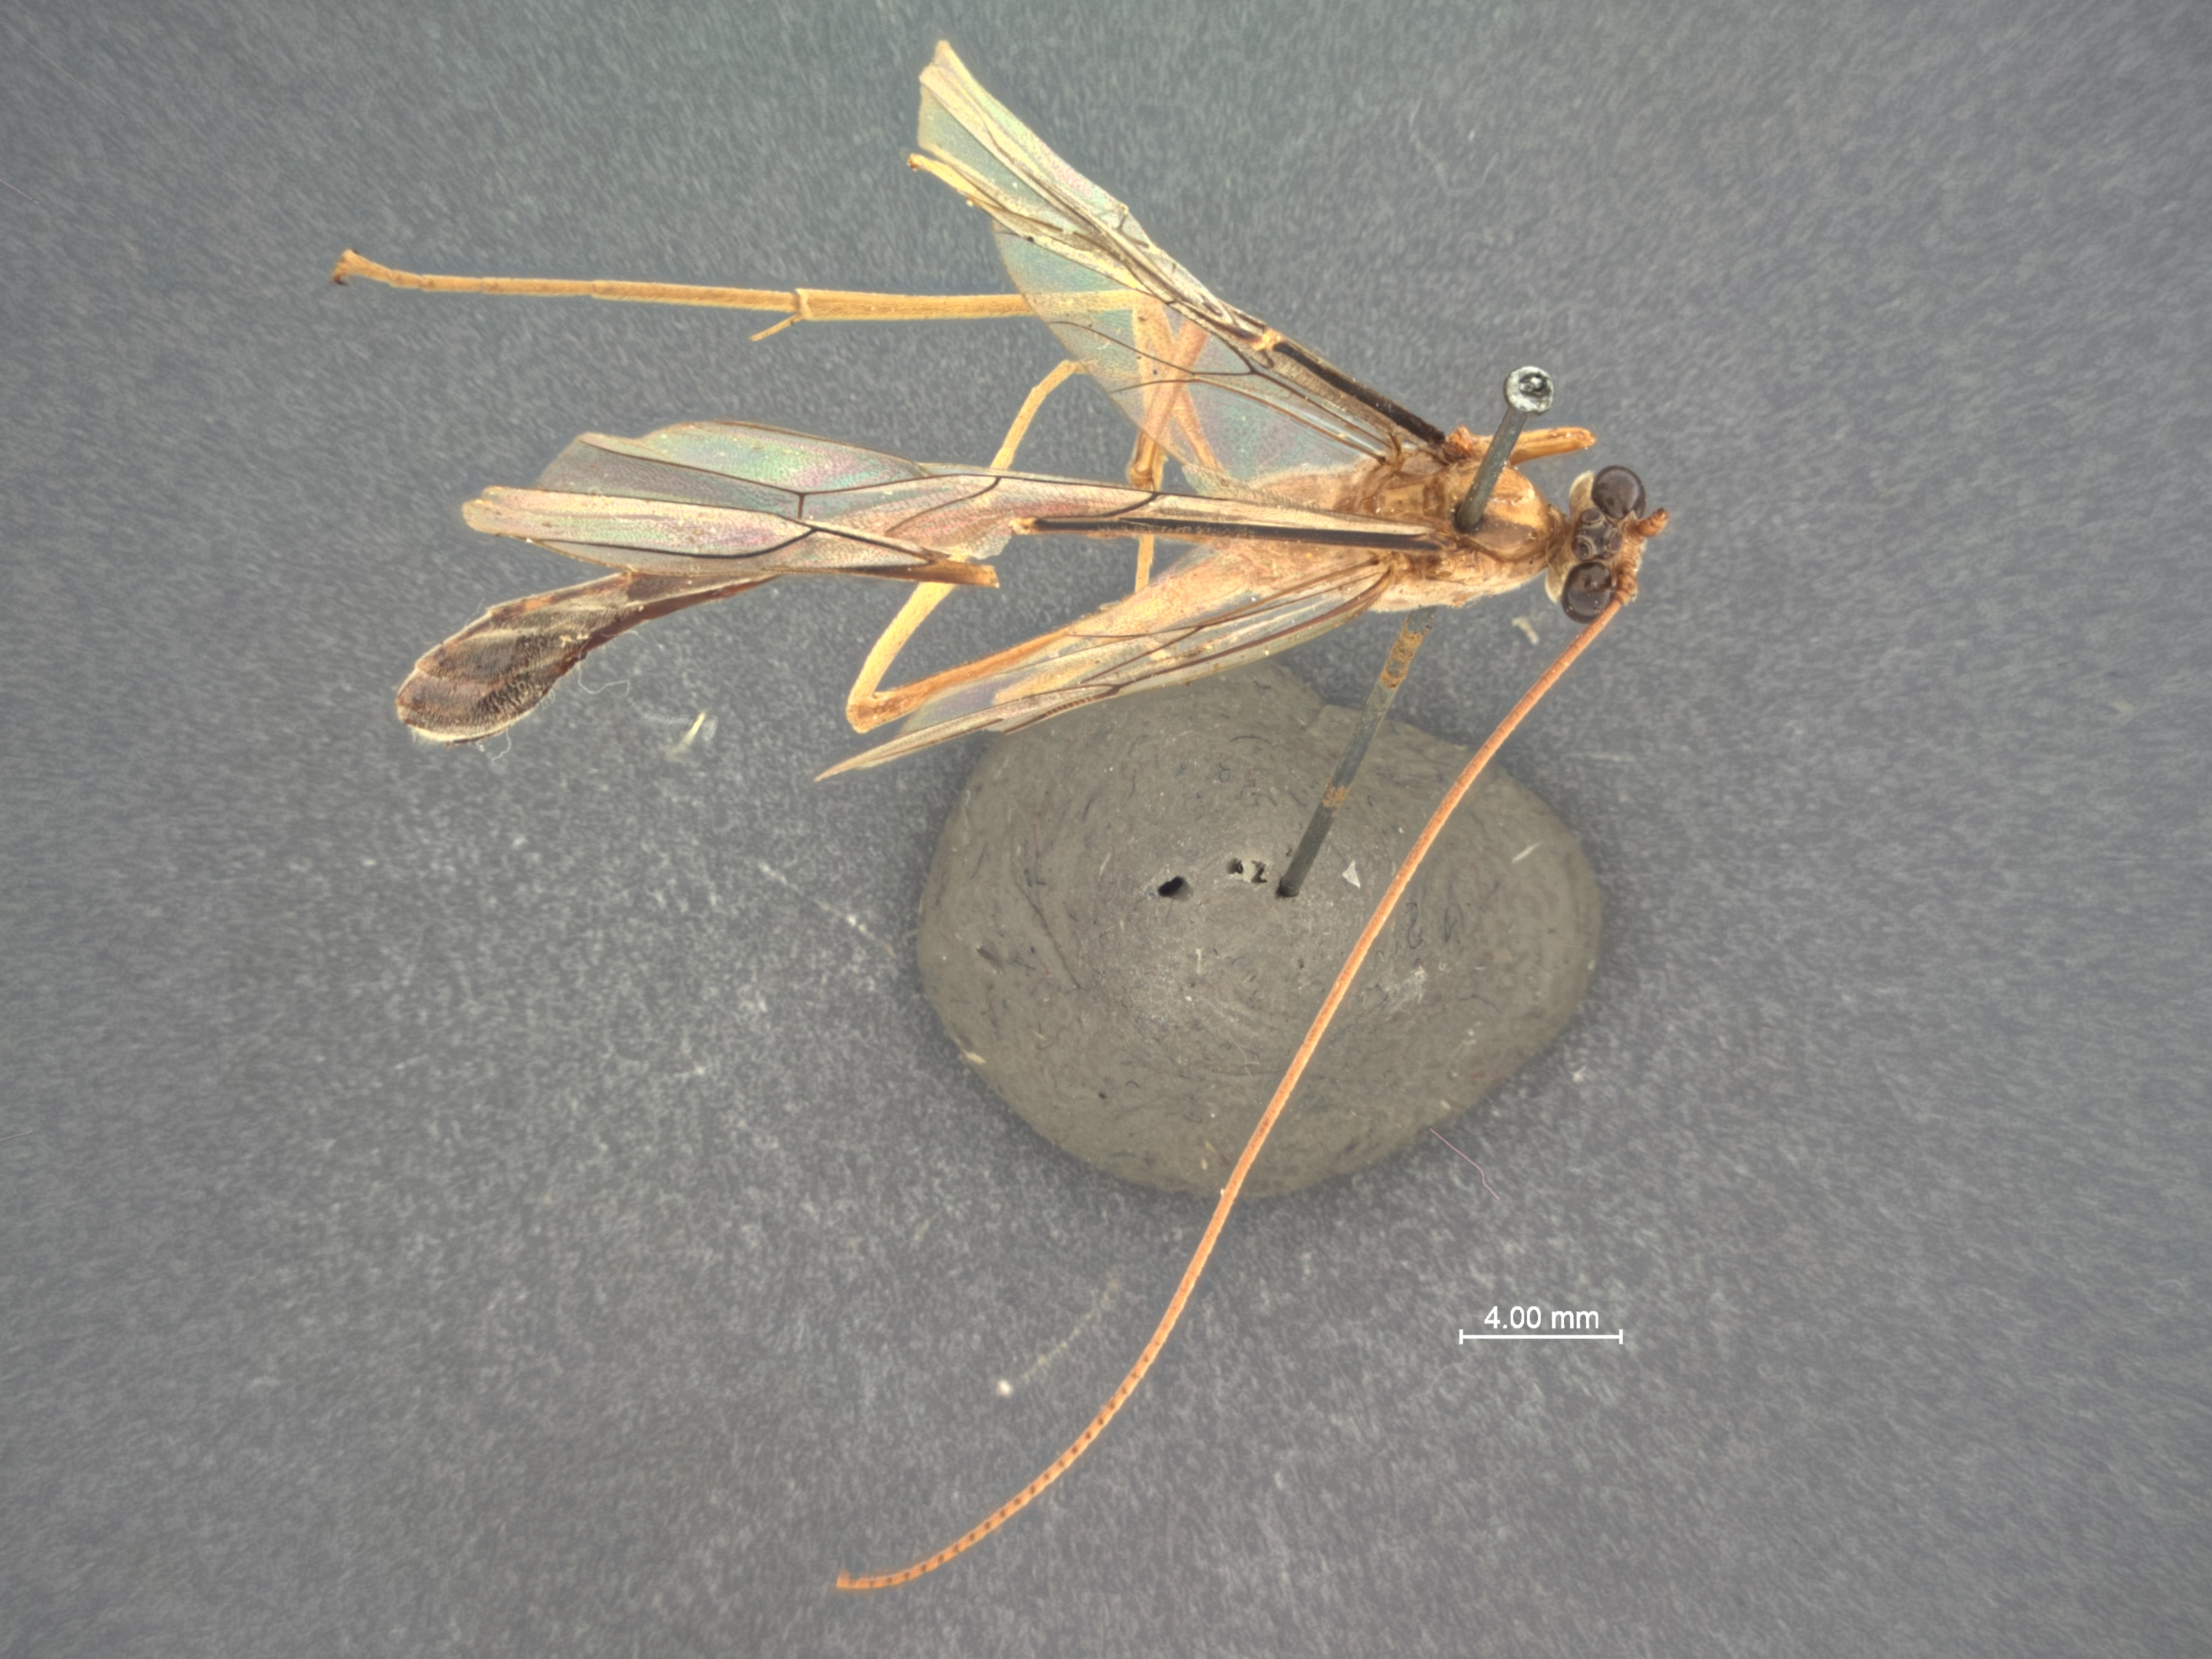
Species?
Dicomptus carduatus
